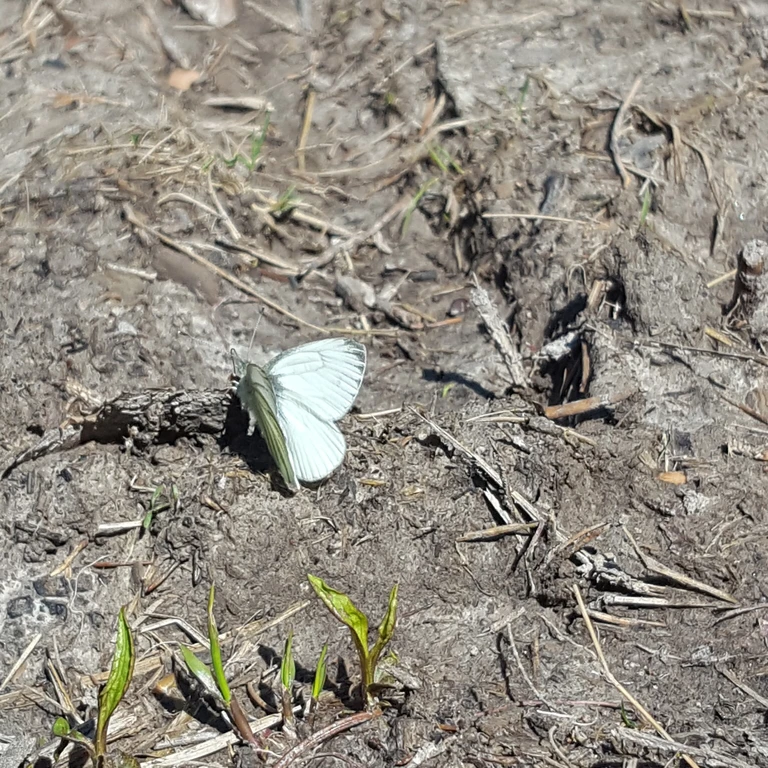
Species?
Pieris napi
